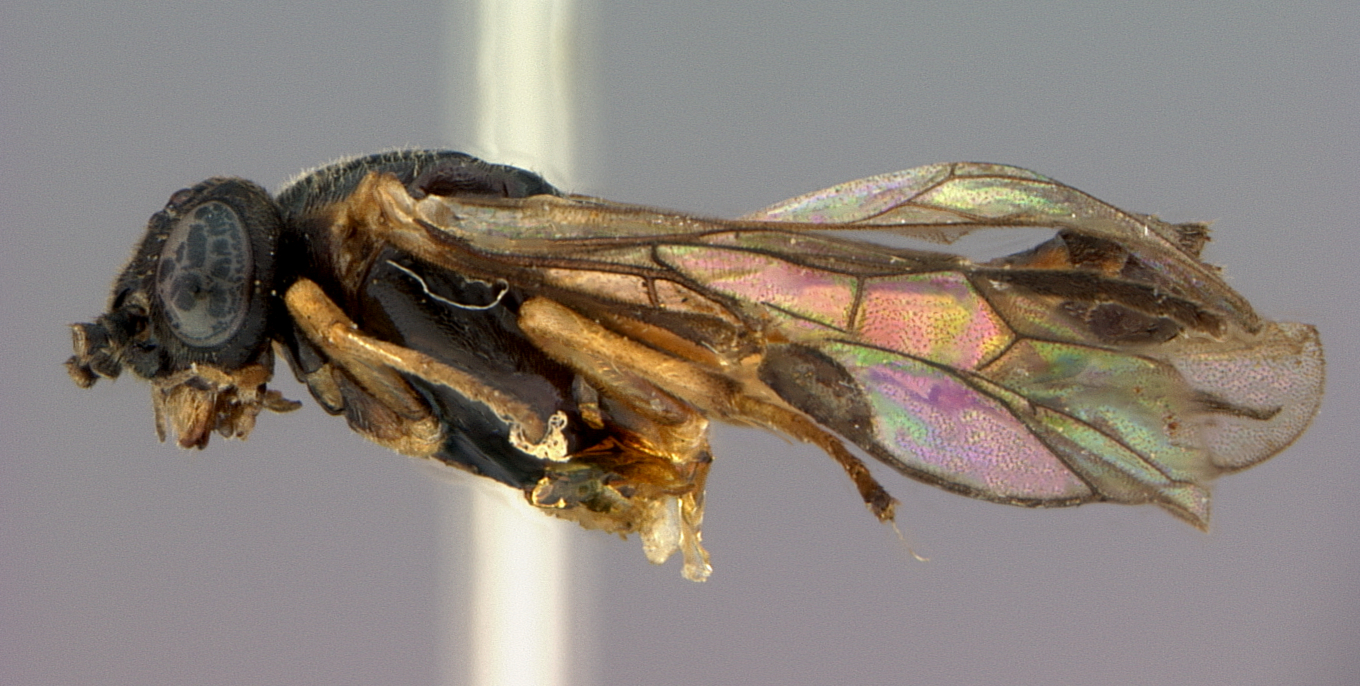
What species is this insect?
Pristiphora idiotiformis
